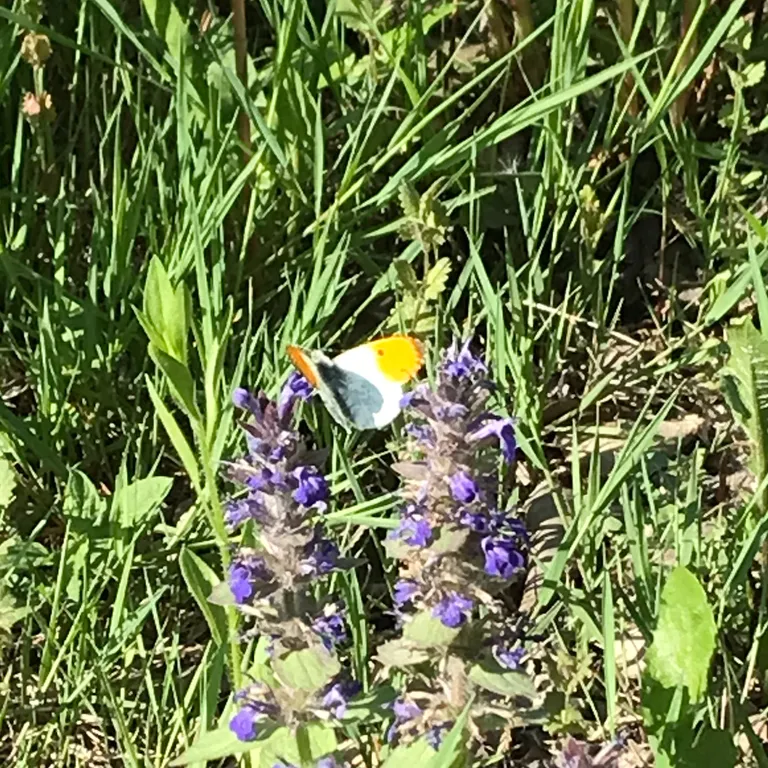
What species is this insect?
Anthocharis cardamines
